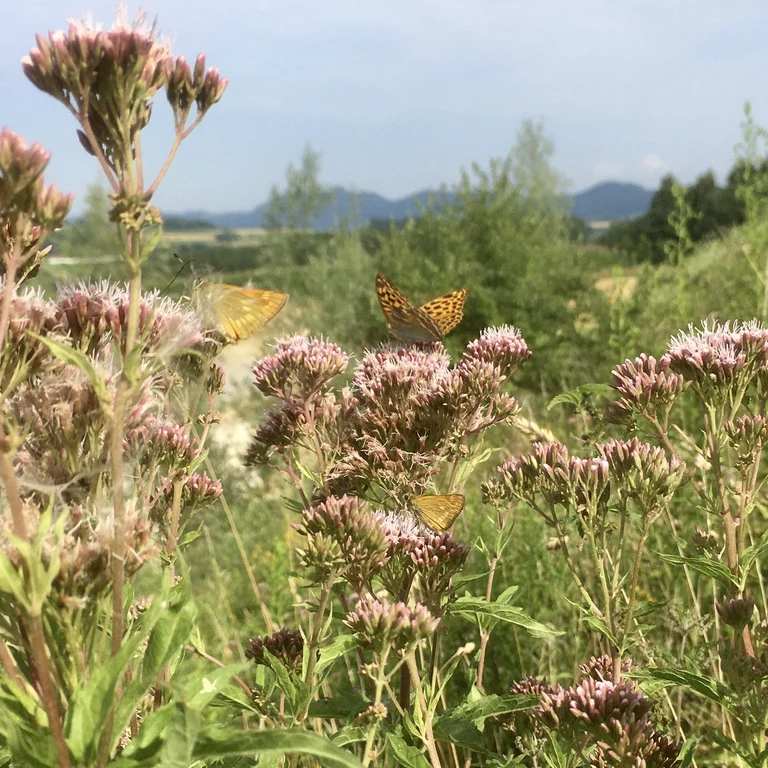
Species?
Ochlodes sylvanus (also Ochlodes venata)
